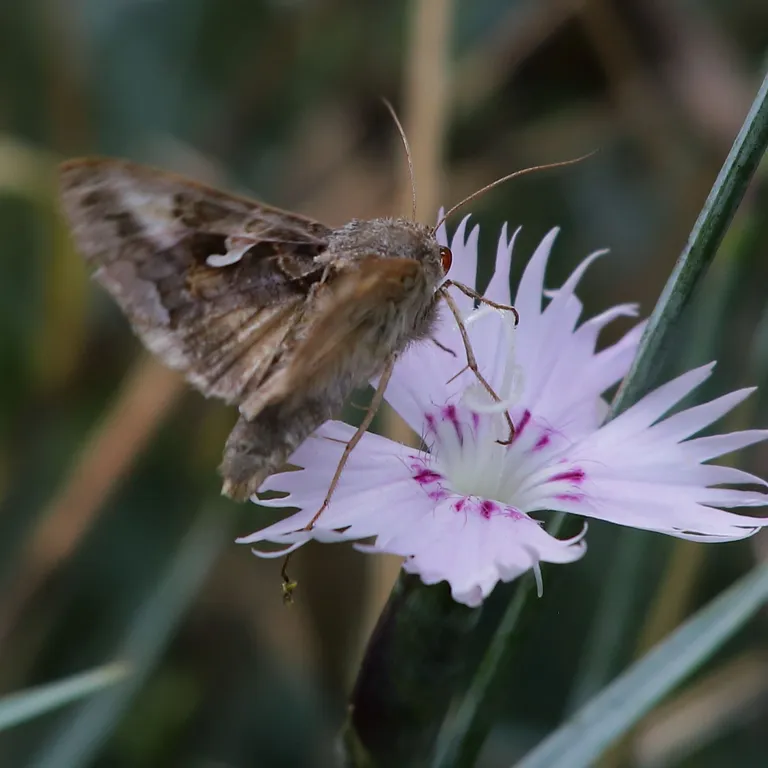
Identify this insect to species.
Autographa gamma
